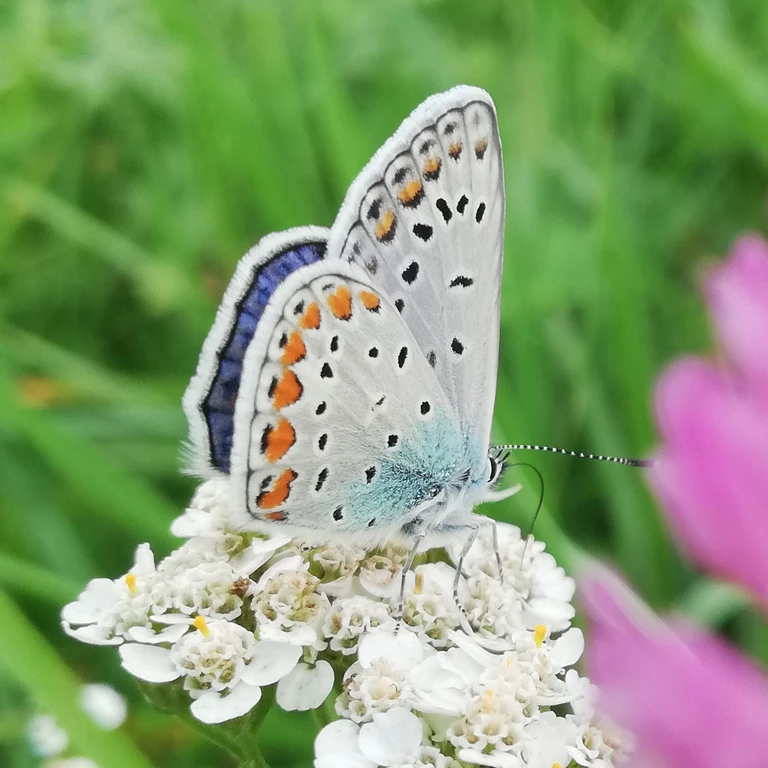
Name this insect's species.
Polyommatus icarus
